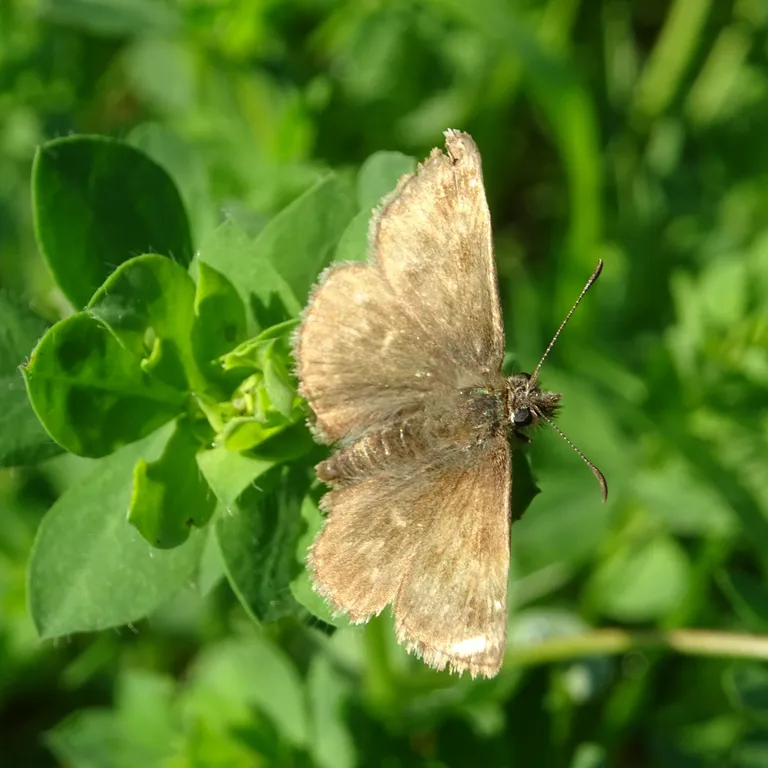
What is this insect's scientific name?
Erynnis tages
